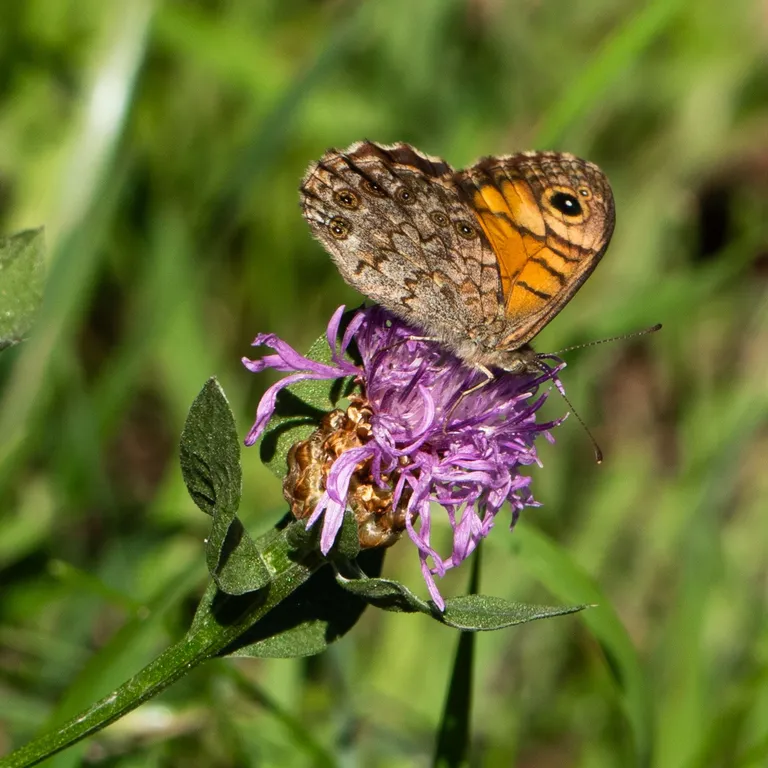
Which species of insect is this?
Lasiommata megera (also Pararge megera)
